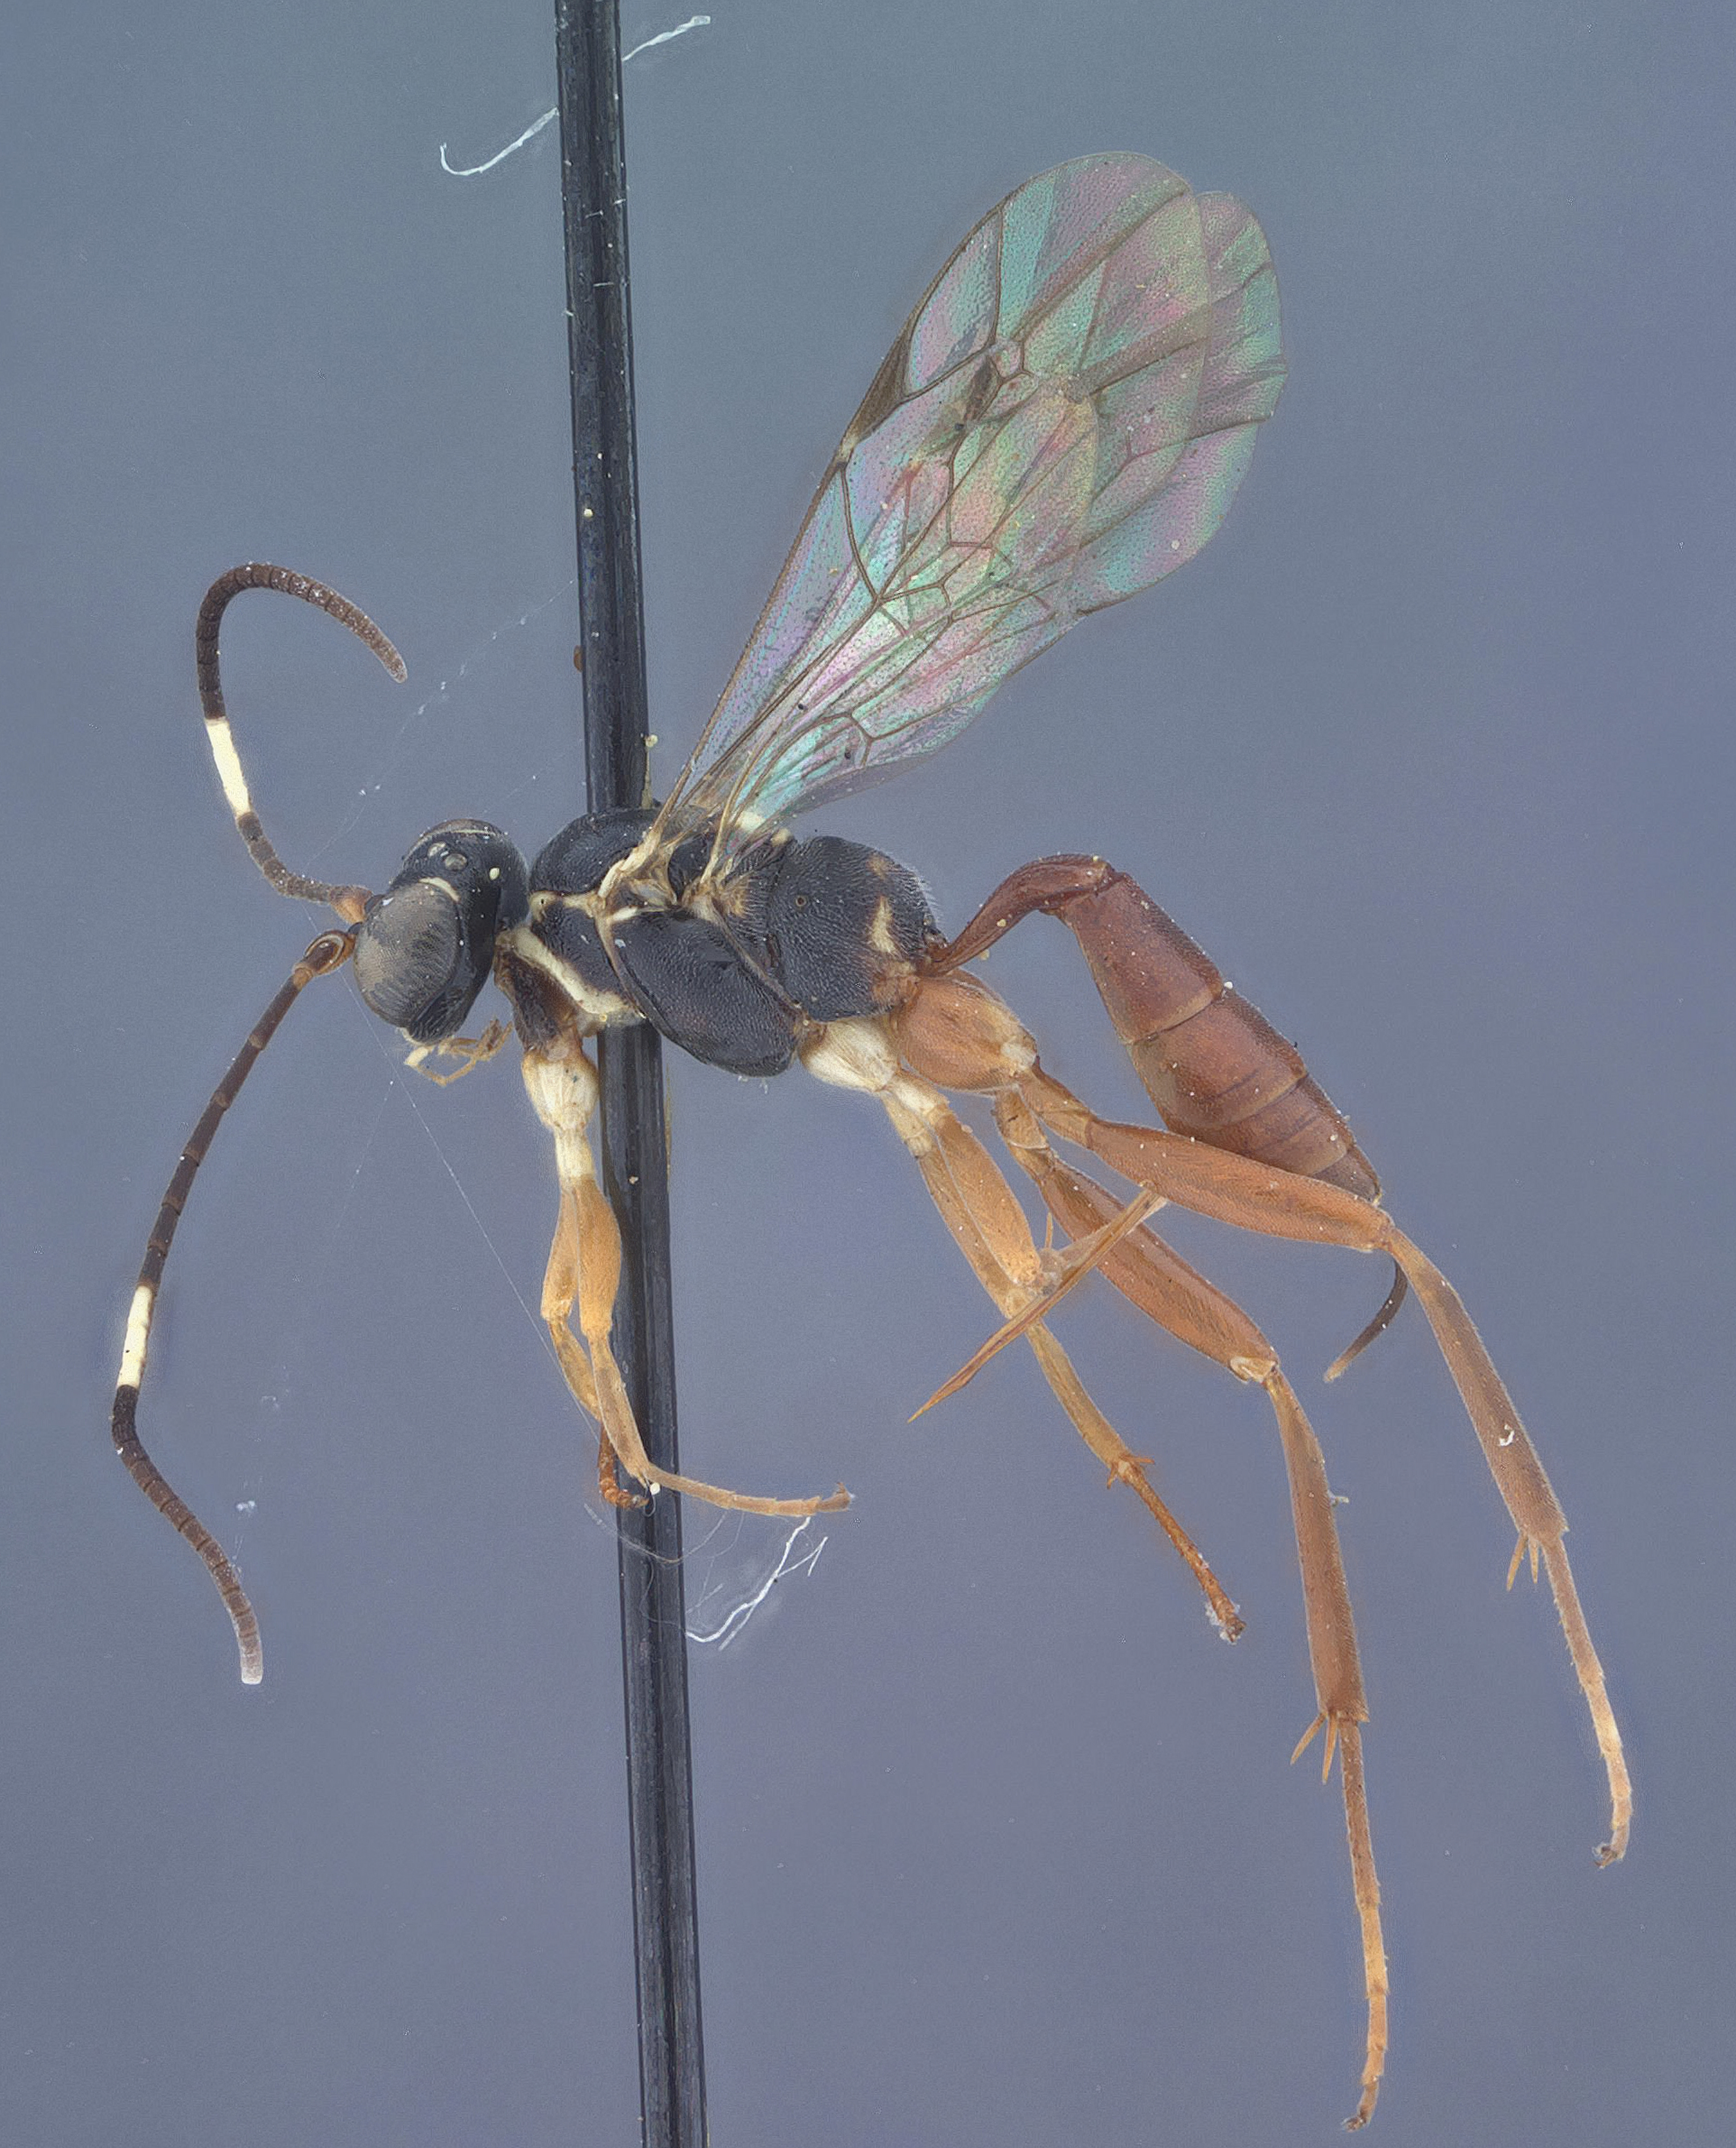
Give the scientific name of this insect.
Ischnus lautus
